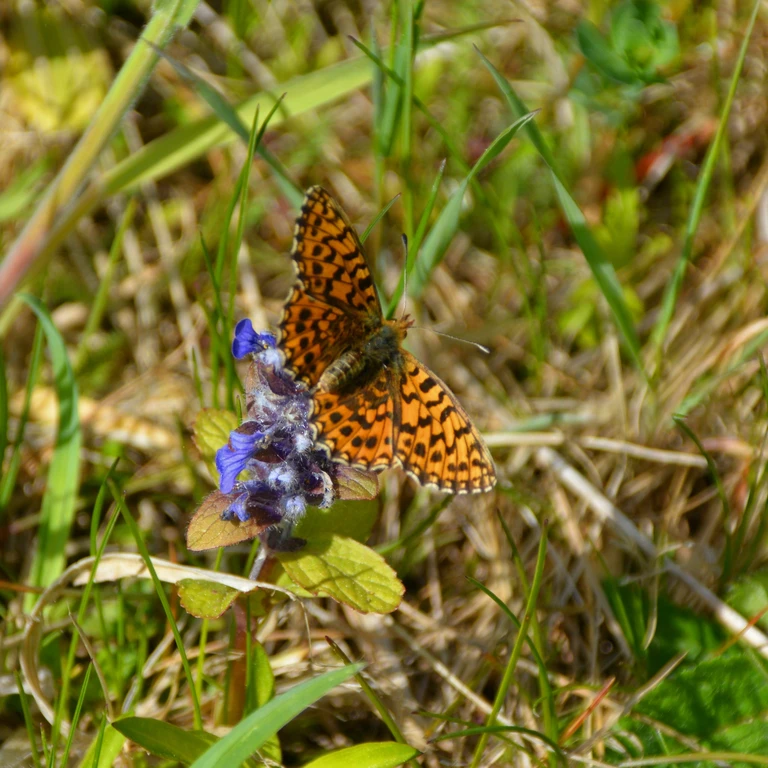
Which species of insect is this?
Boloria dia
